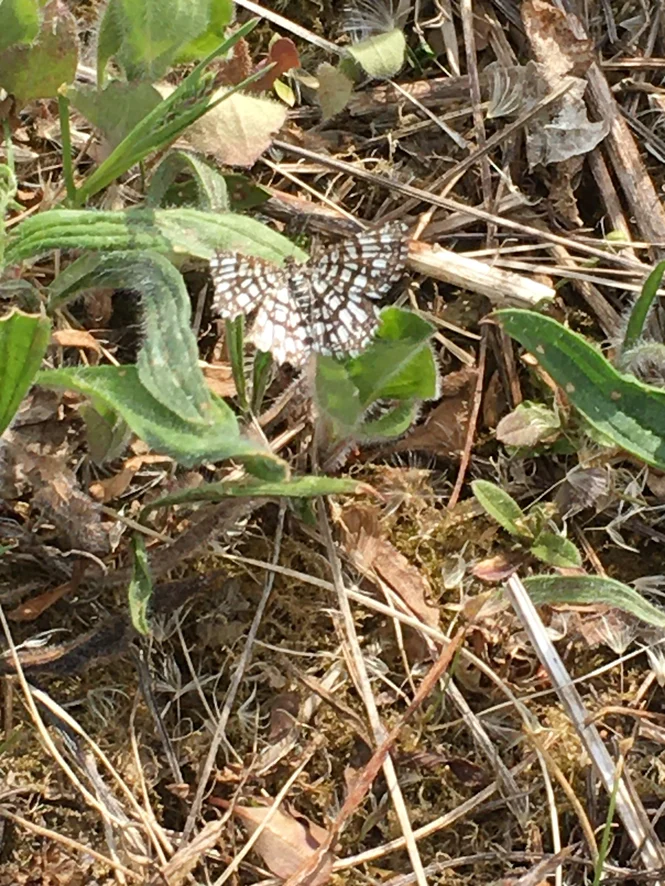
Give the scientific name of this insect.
Chiasmia clathrata
